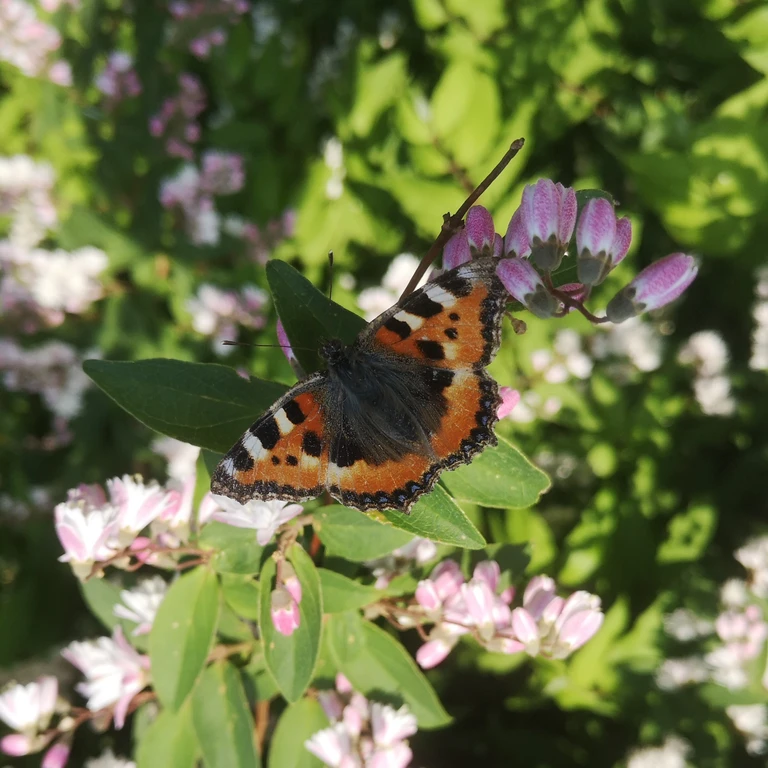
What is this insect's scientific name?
Aglais urticae
